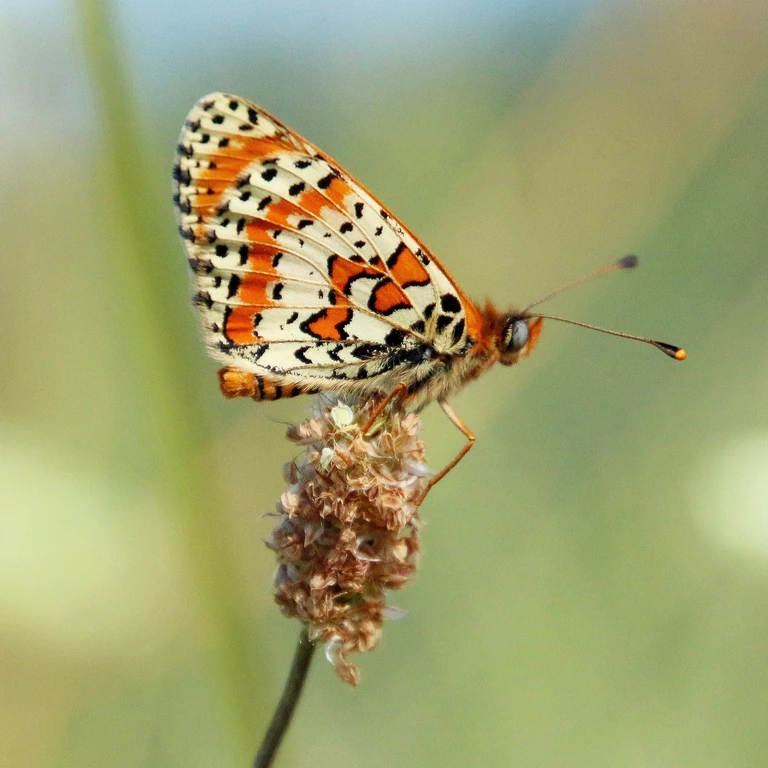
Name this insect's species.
Melitaea didyma
